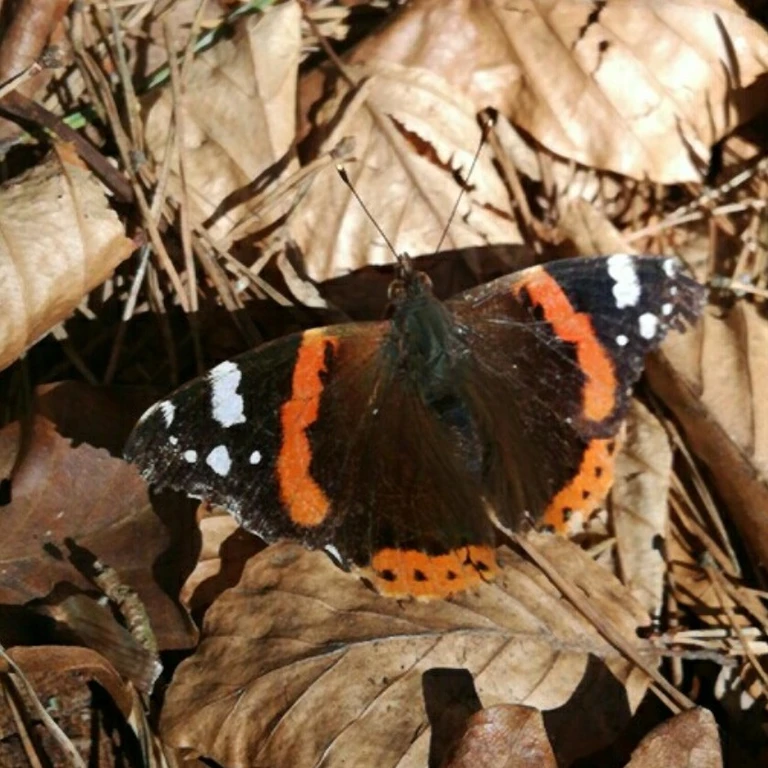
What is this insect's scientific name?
Vanessa atalanta
